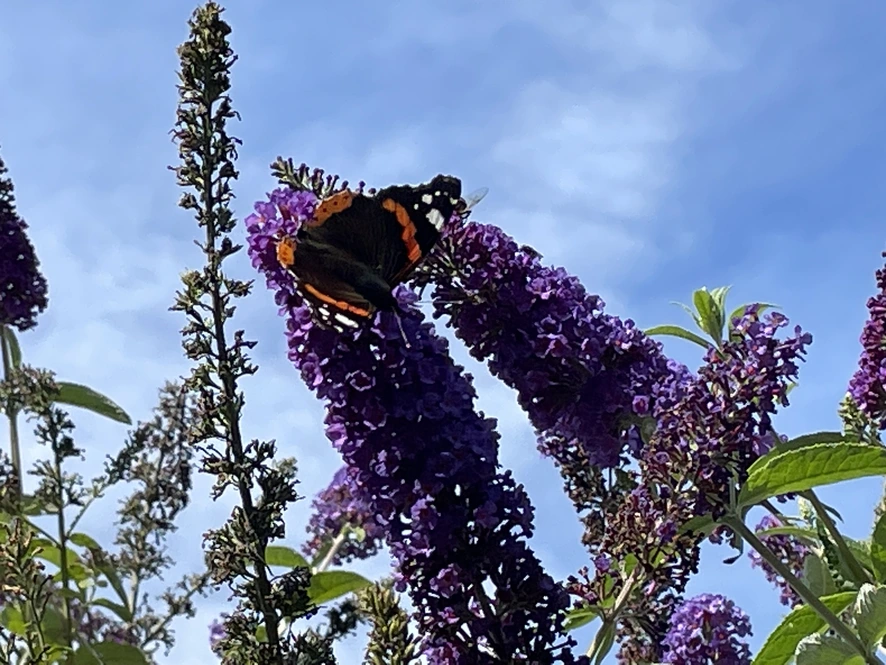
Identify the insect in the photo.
Vanessa atalanta
